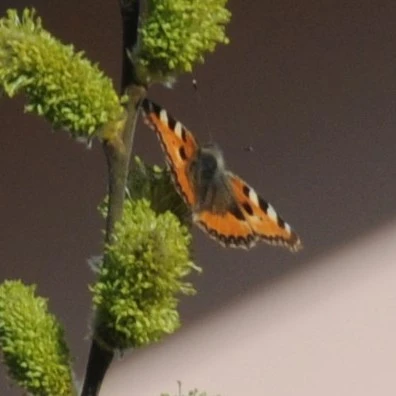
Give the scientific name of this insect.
Aglais urticae
